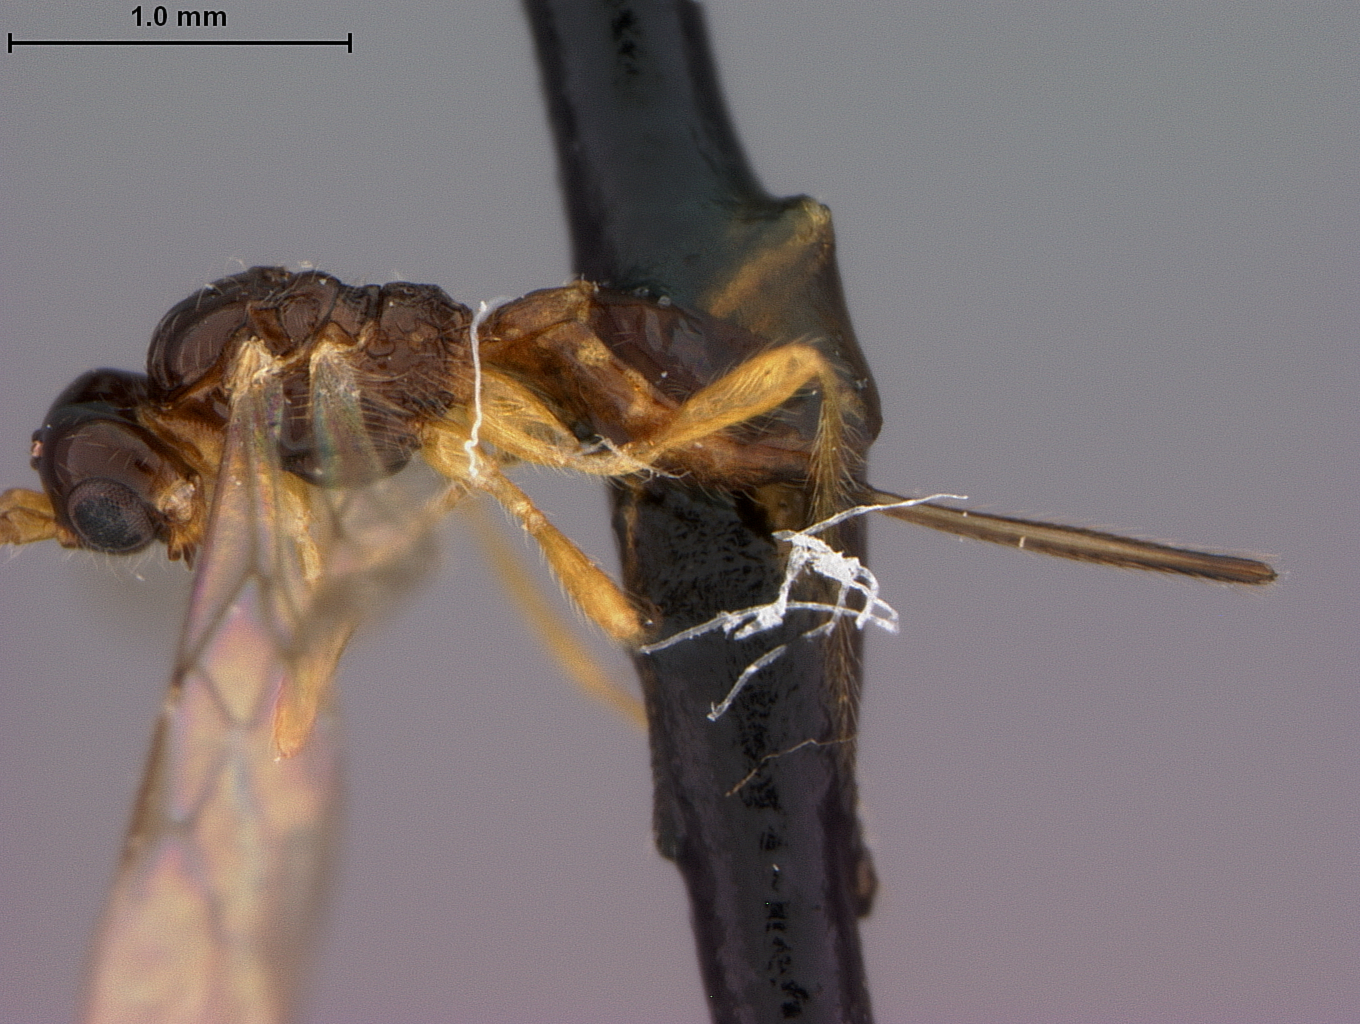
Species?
Phaenocarpa varipedis
